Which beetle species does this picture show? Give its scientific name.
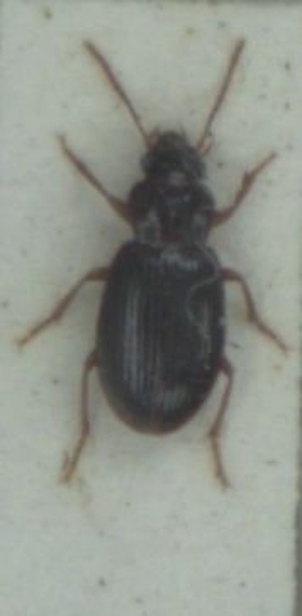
Bradycellus sharpi
